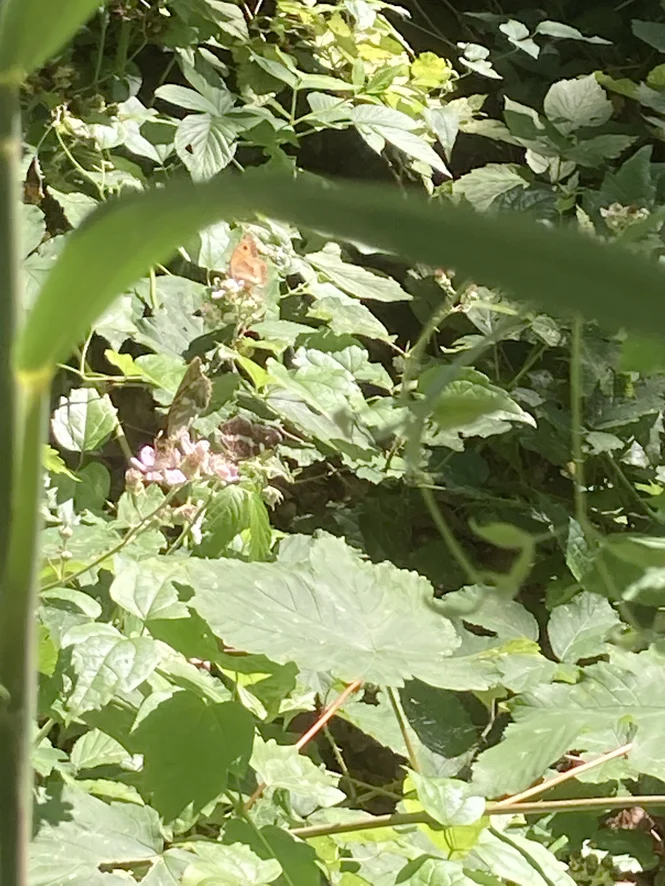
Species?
Maniola jurtina
